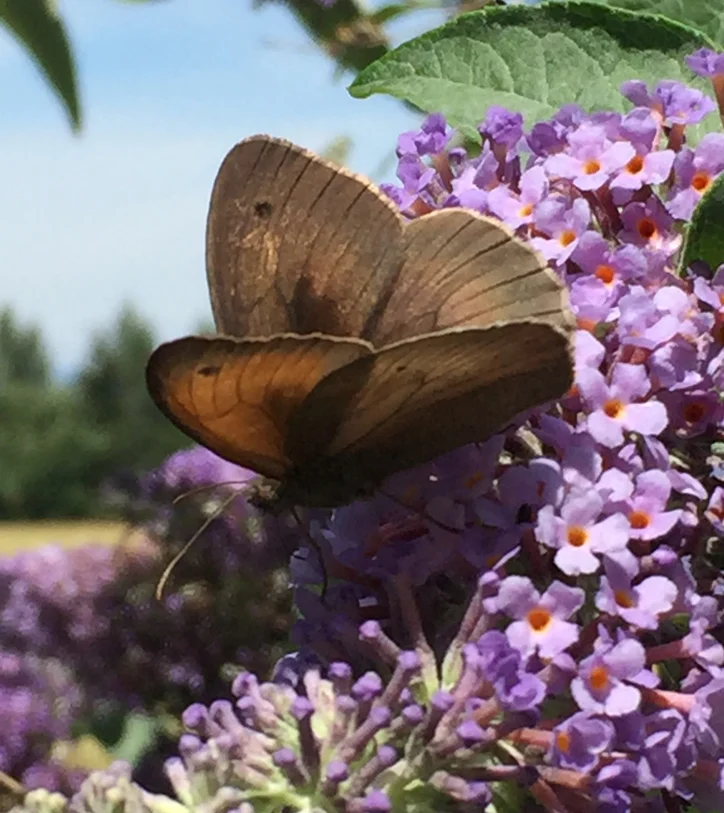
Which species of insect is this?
Maniola jurtina
